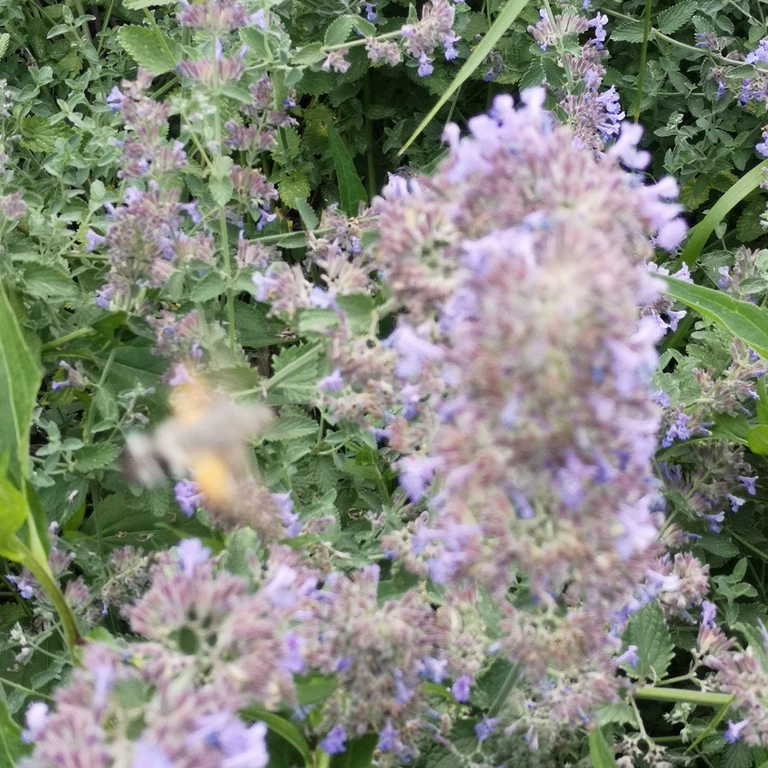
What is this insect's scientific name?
Macroglossum stellatarum
